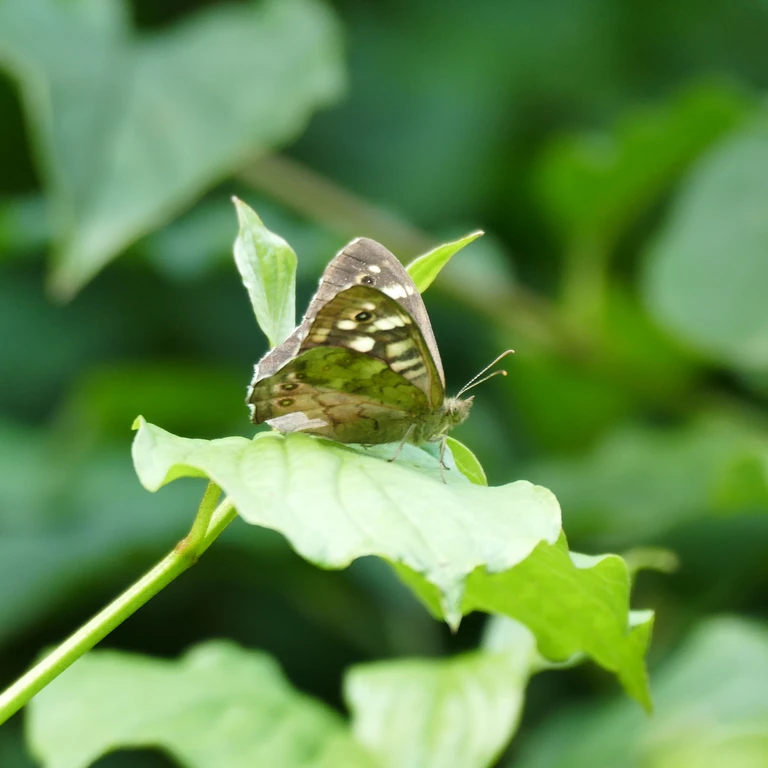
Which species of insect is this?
Pararge aegeria
